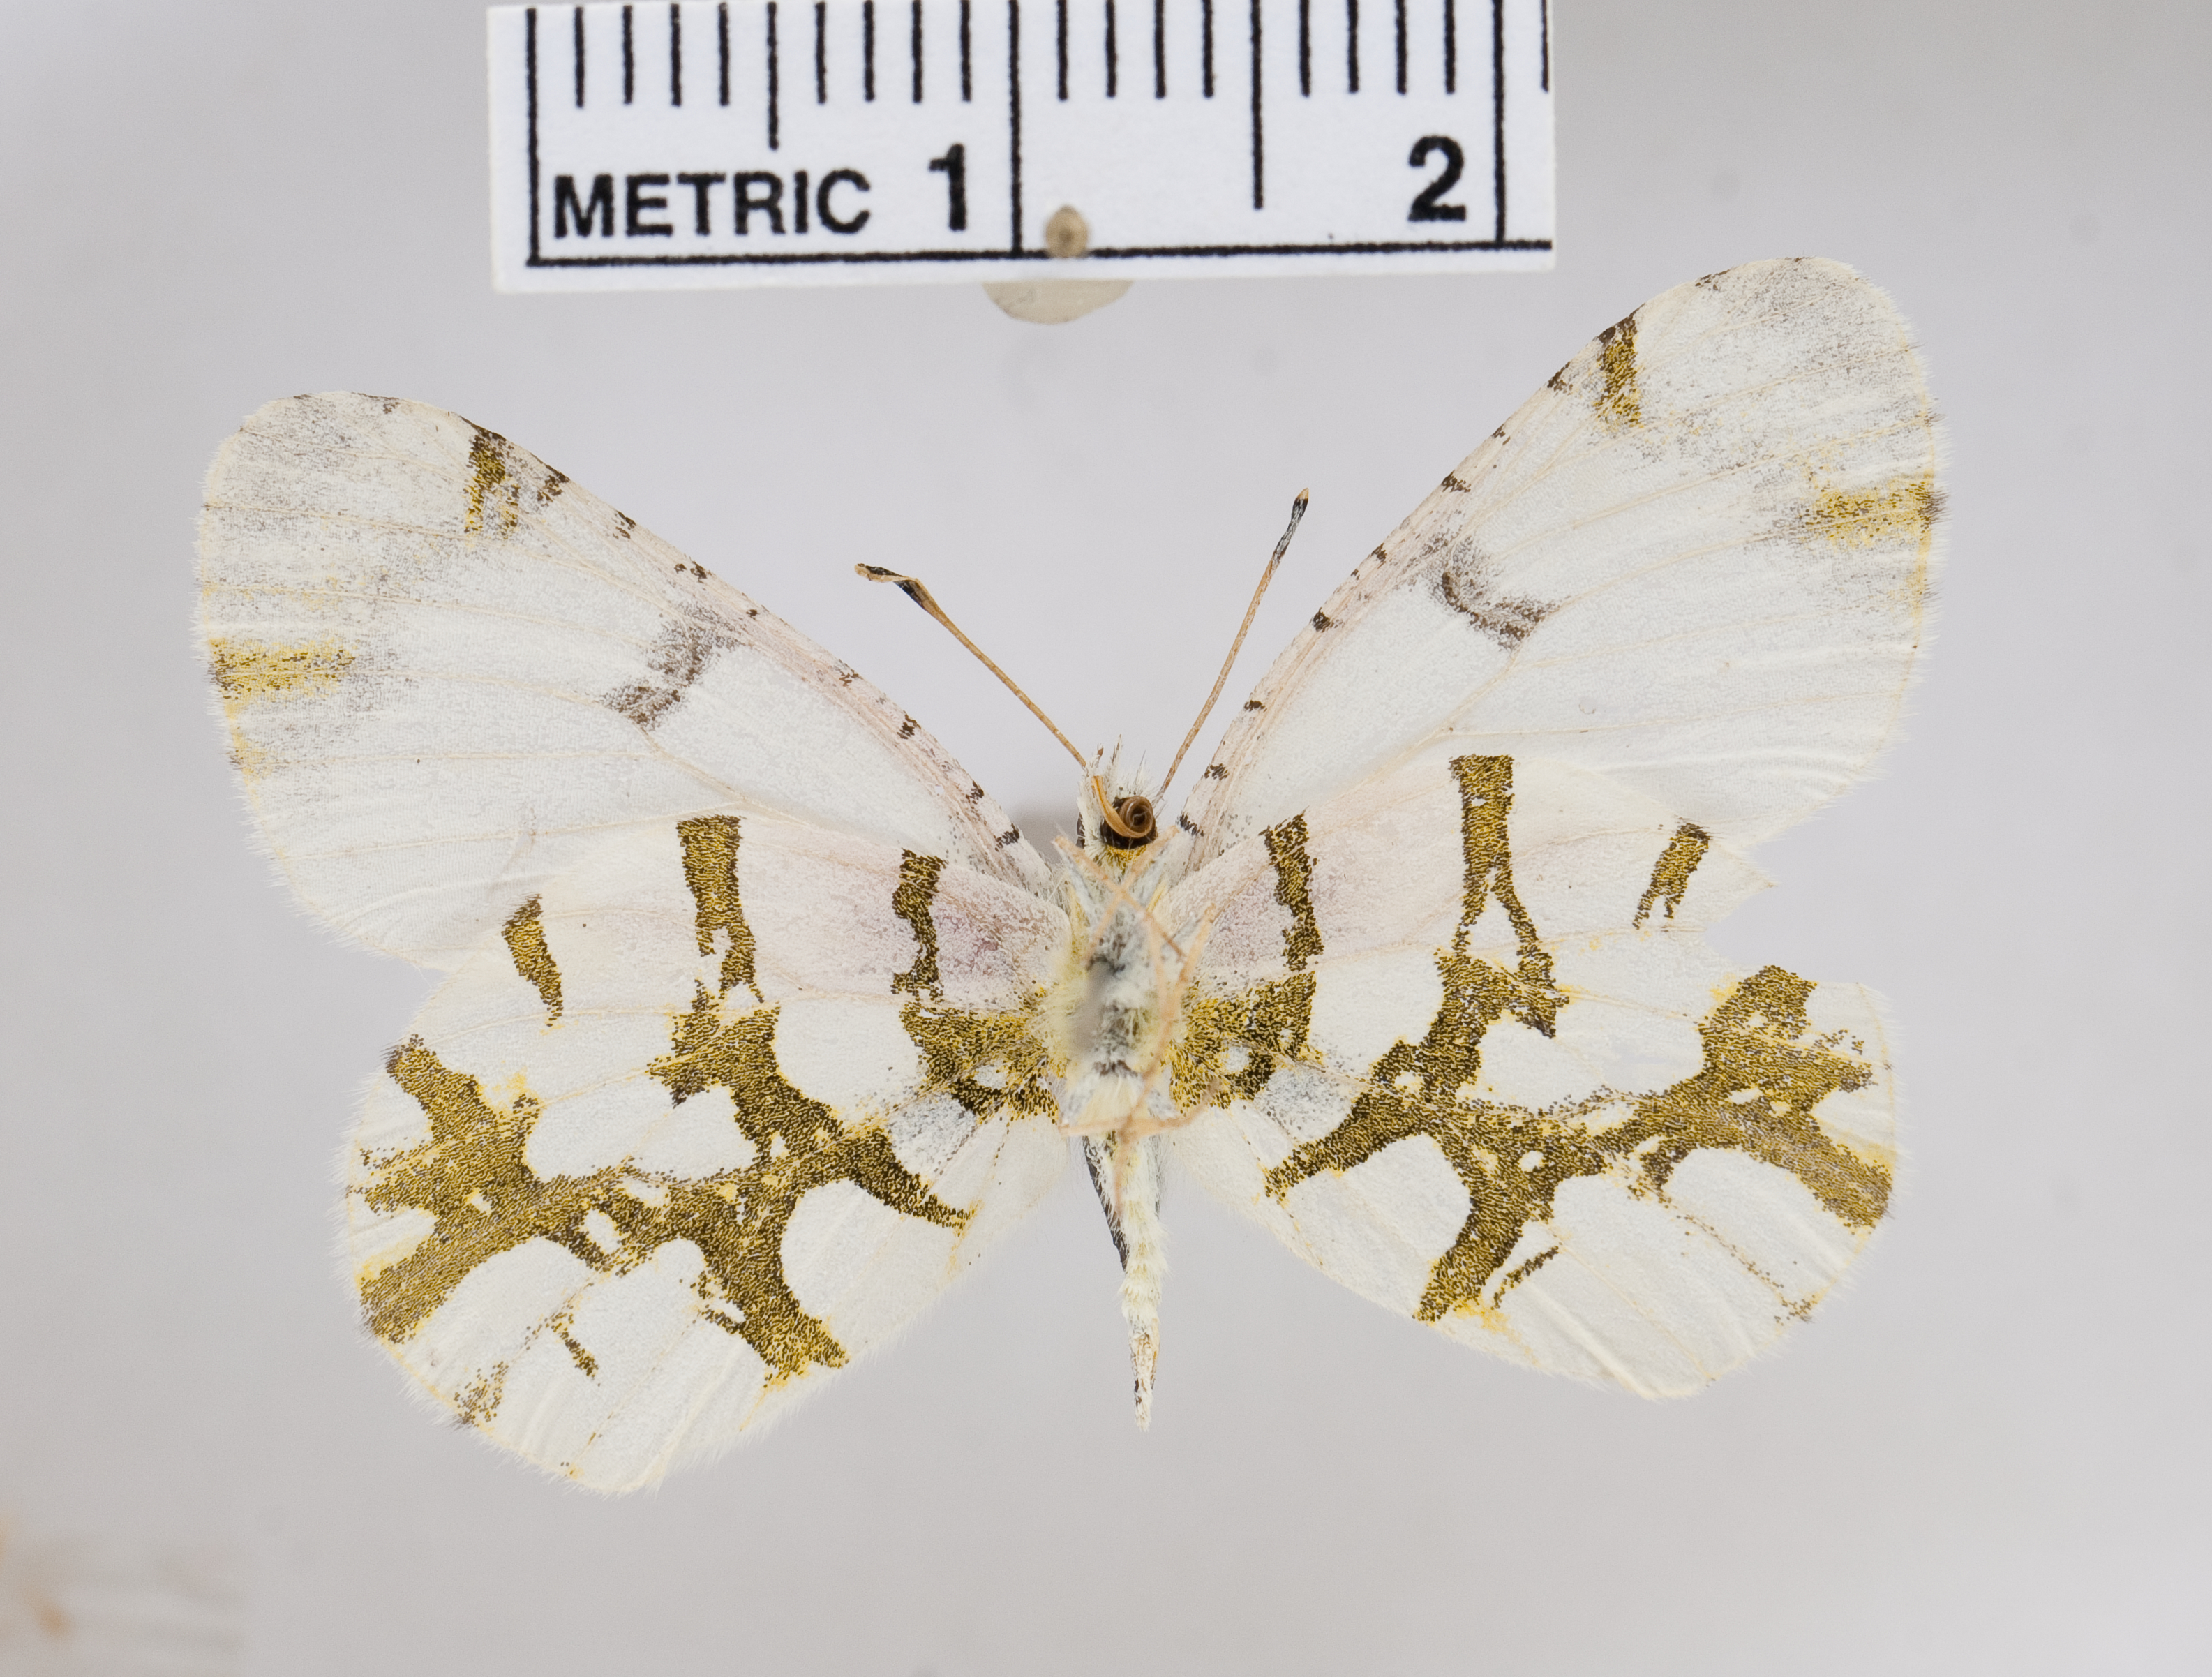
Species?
Euchloe olympia
